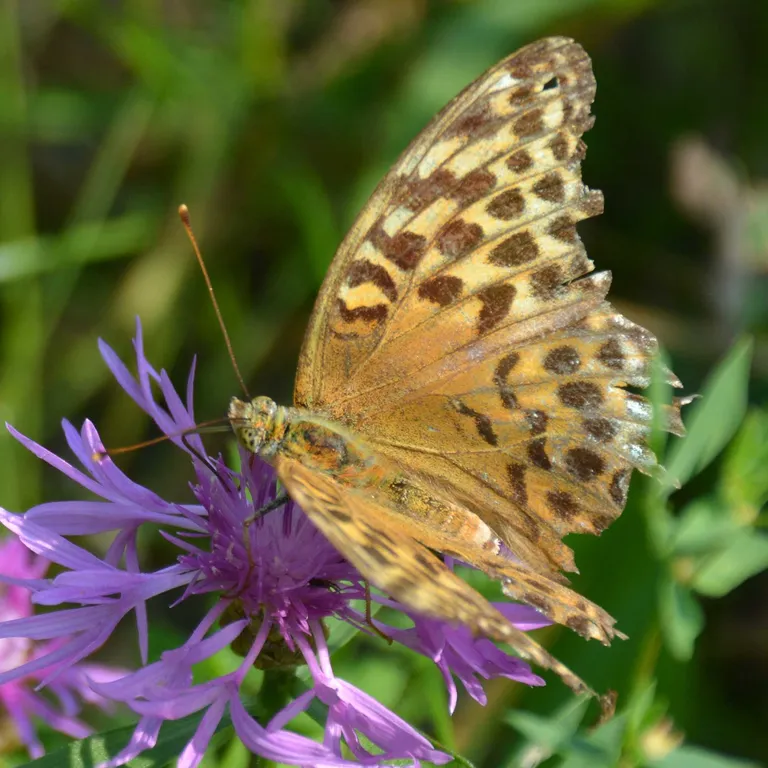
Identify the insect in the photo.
Argynnis paphia
